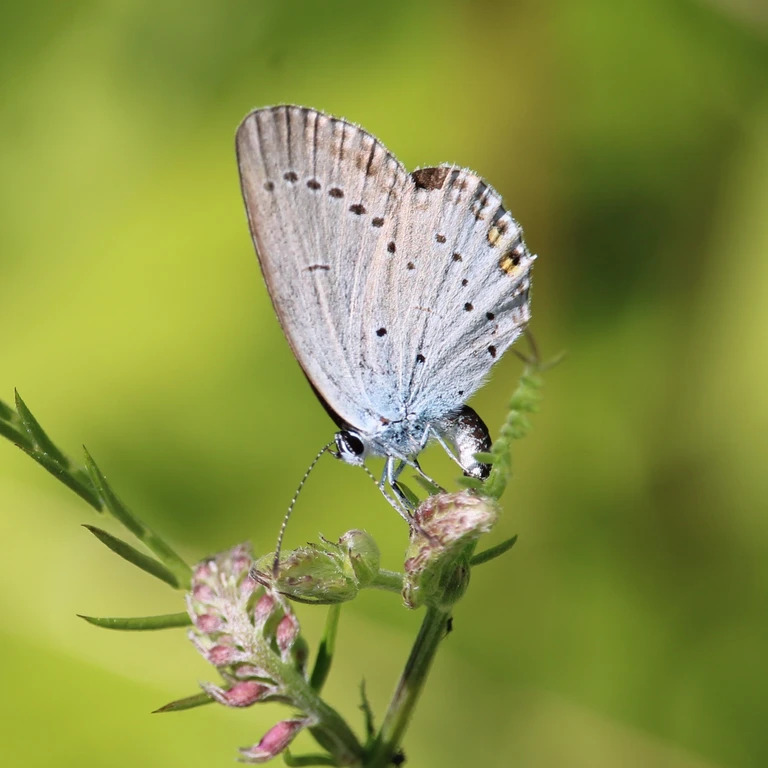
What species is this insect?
Cupido argiades (also Elkalyce argiades)
